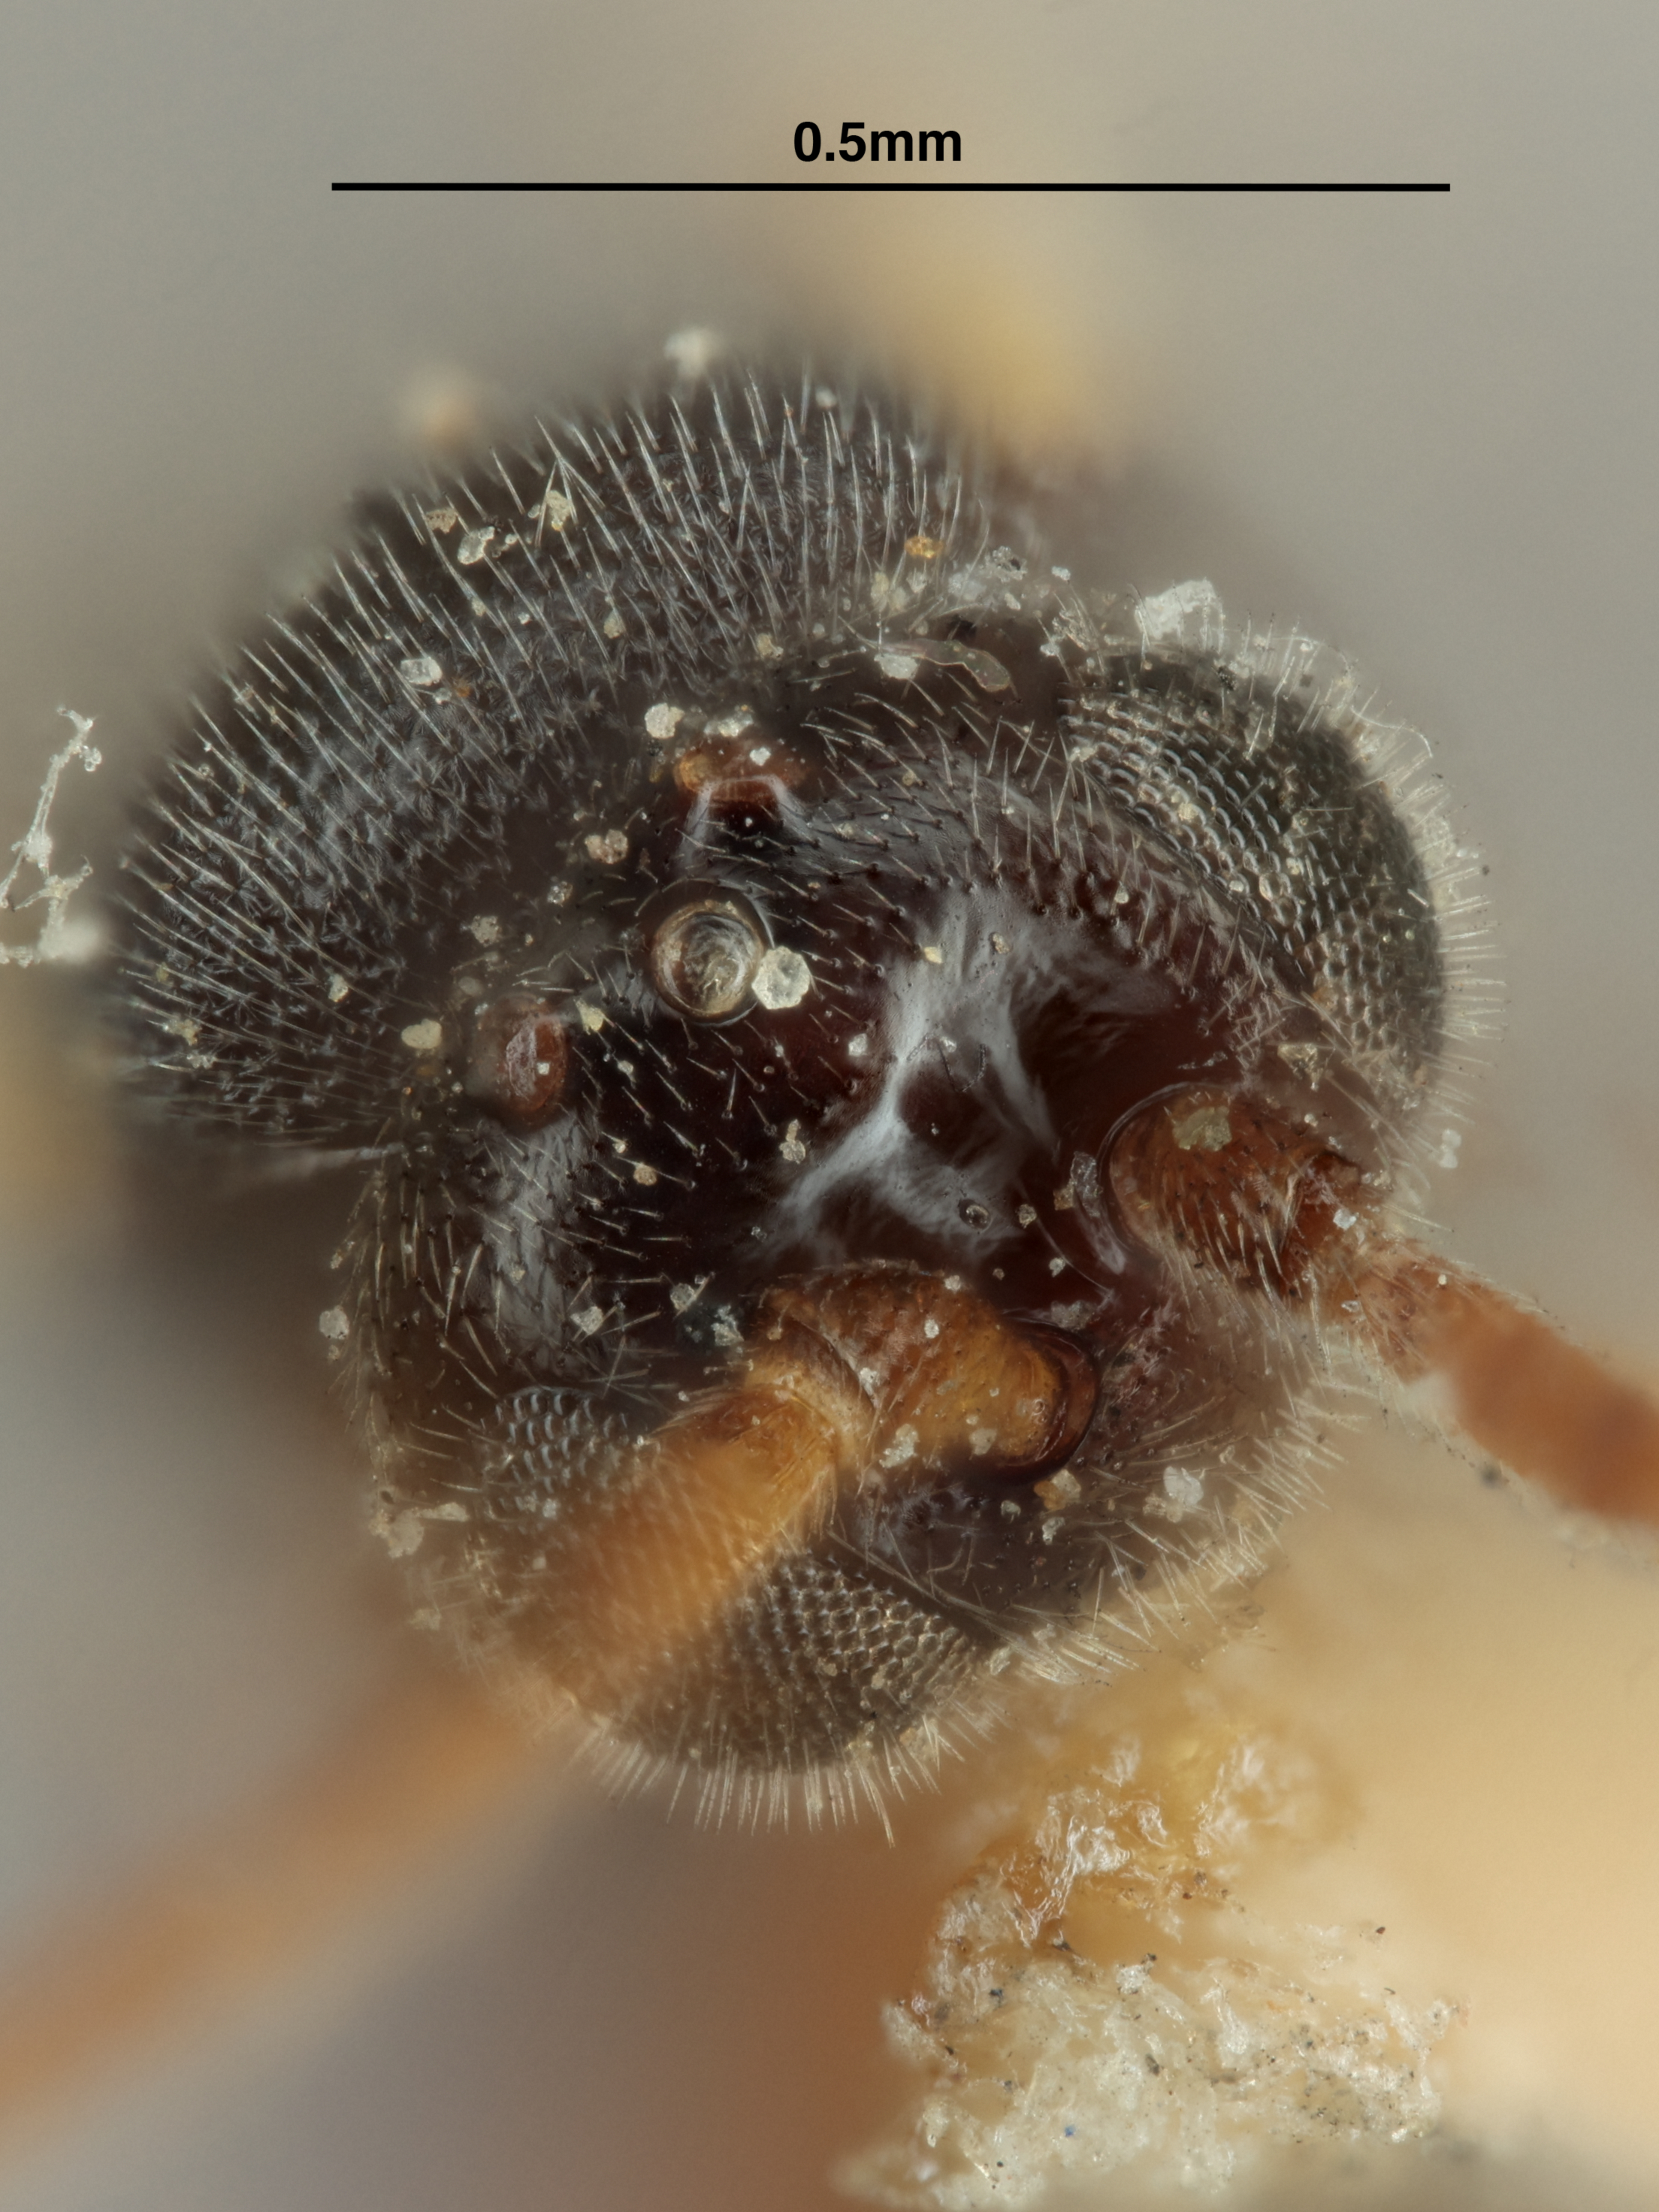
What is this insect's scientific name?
Apanteles flavicornis
